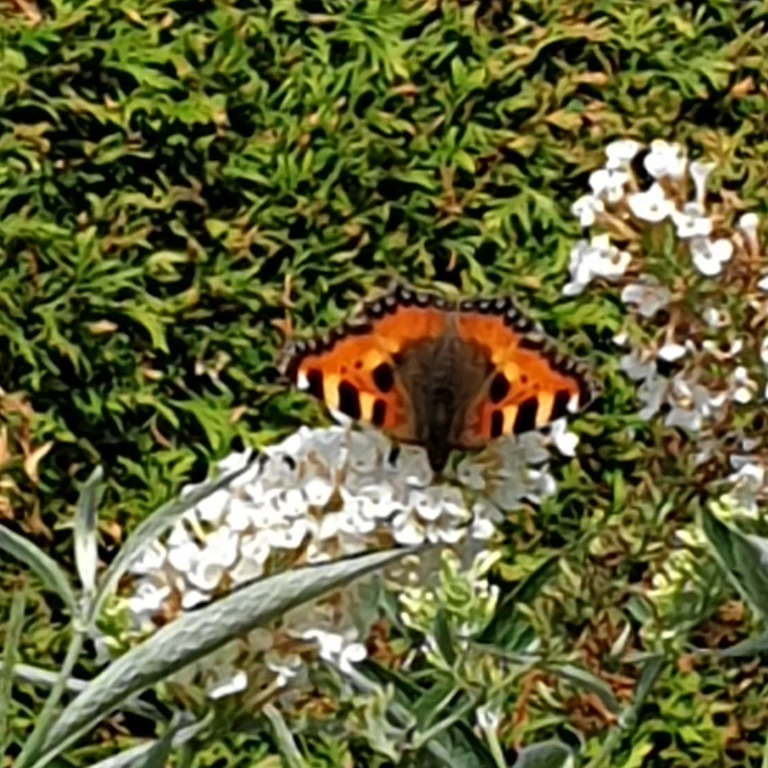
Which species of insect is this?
Aglais urticae
